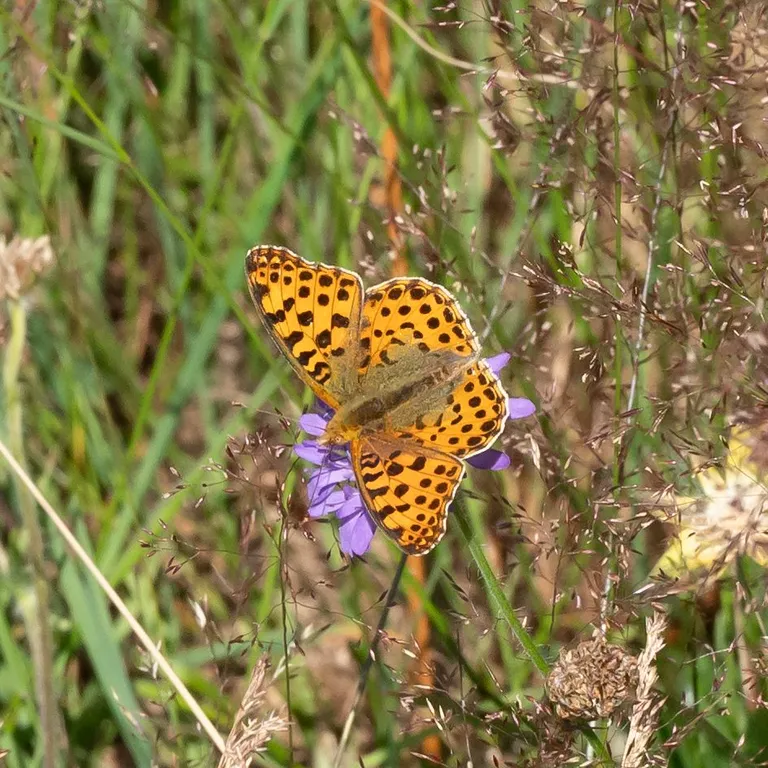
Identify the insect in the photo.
Issoria lathonia
